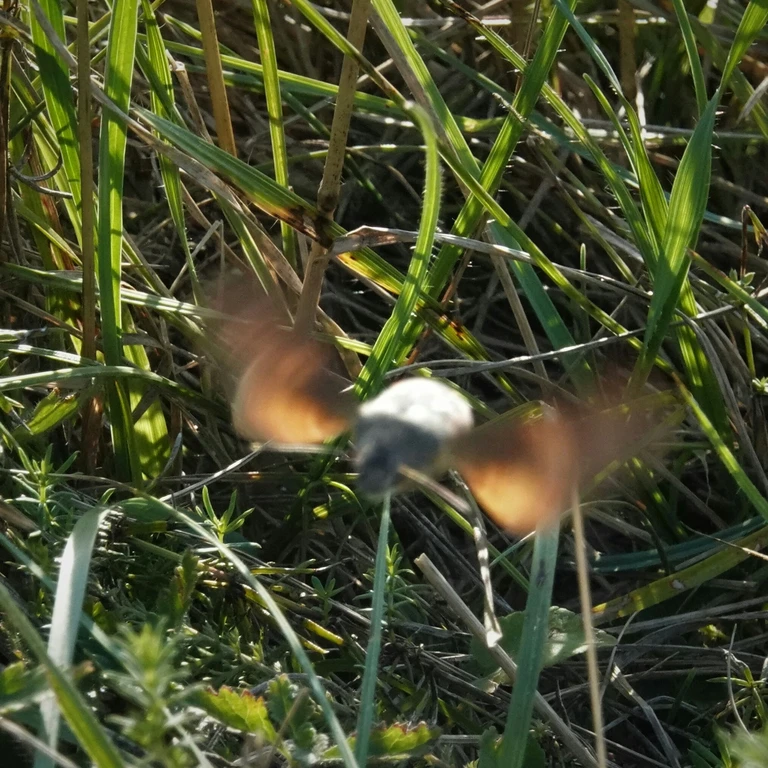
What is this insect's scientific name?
Macroglossum stellatarum
